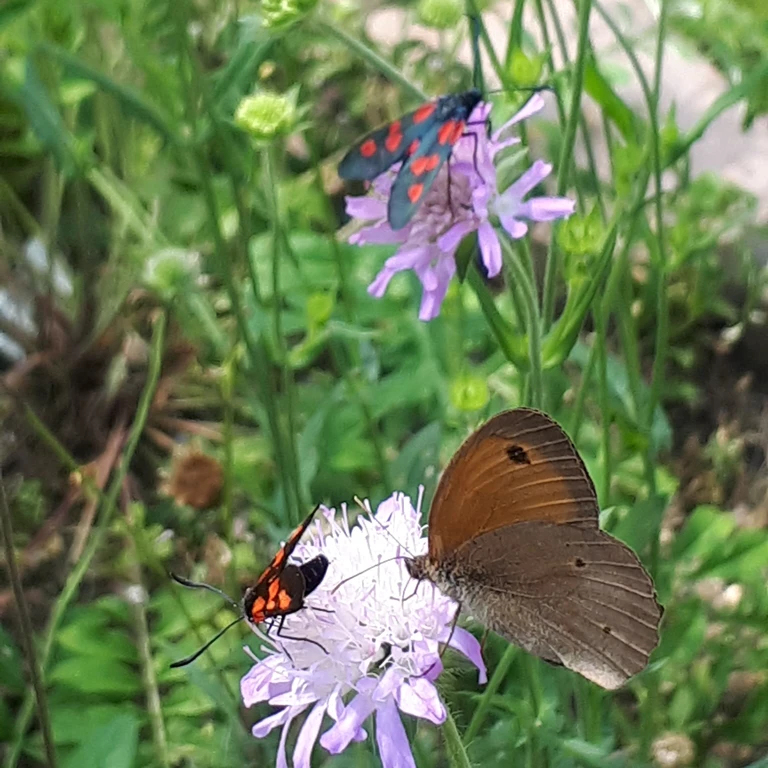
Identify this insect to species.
Maniola jurtina
